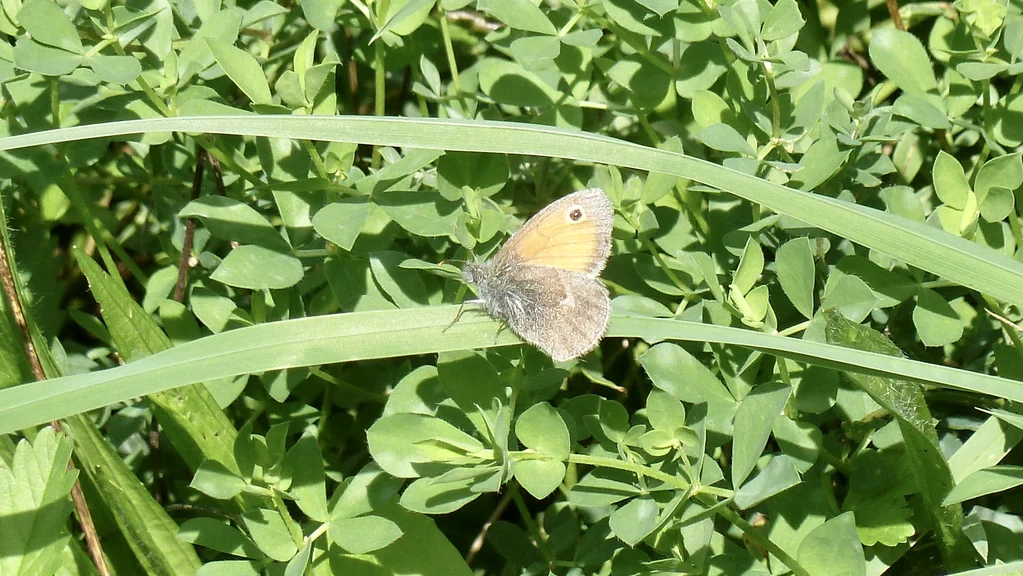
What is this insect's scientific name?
Coenonympha pamphilus
